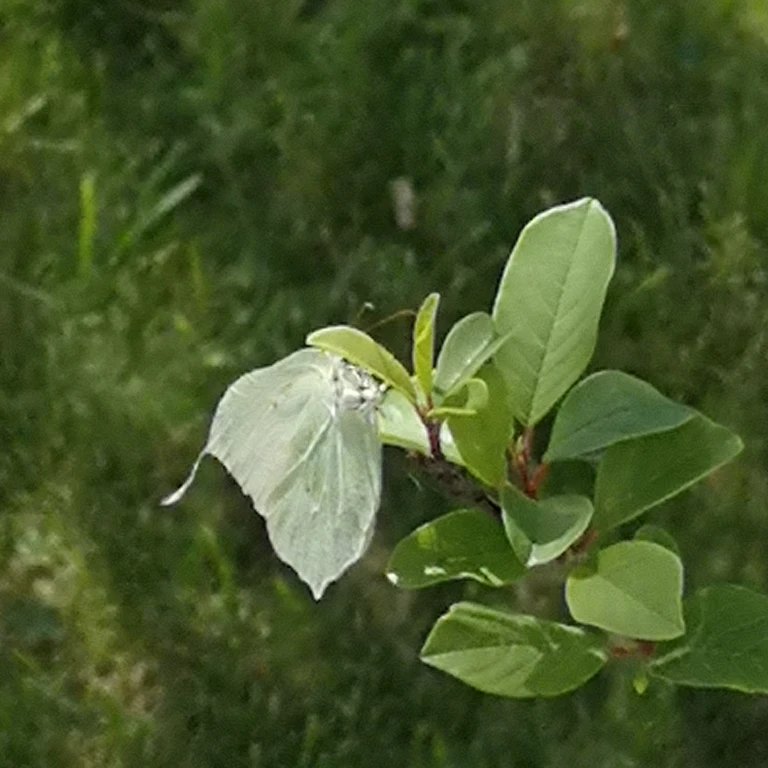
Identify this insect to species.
Gonepteryx rhamni
